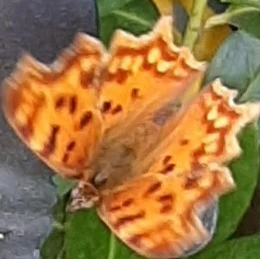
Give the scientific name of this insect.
Polygonia c-album
